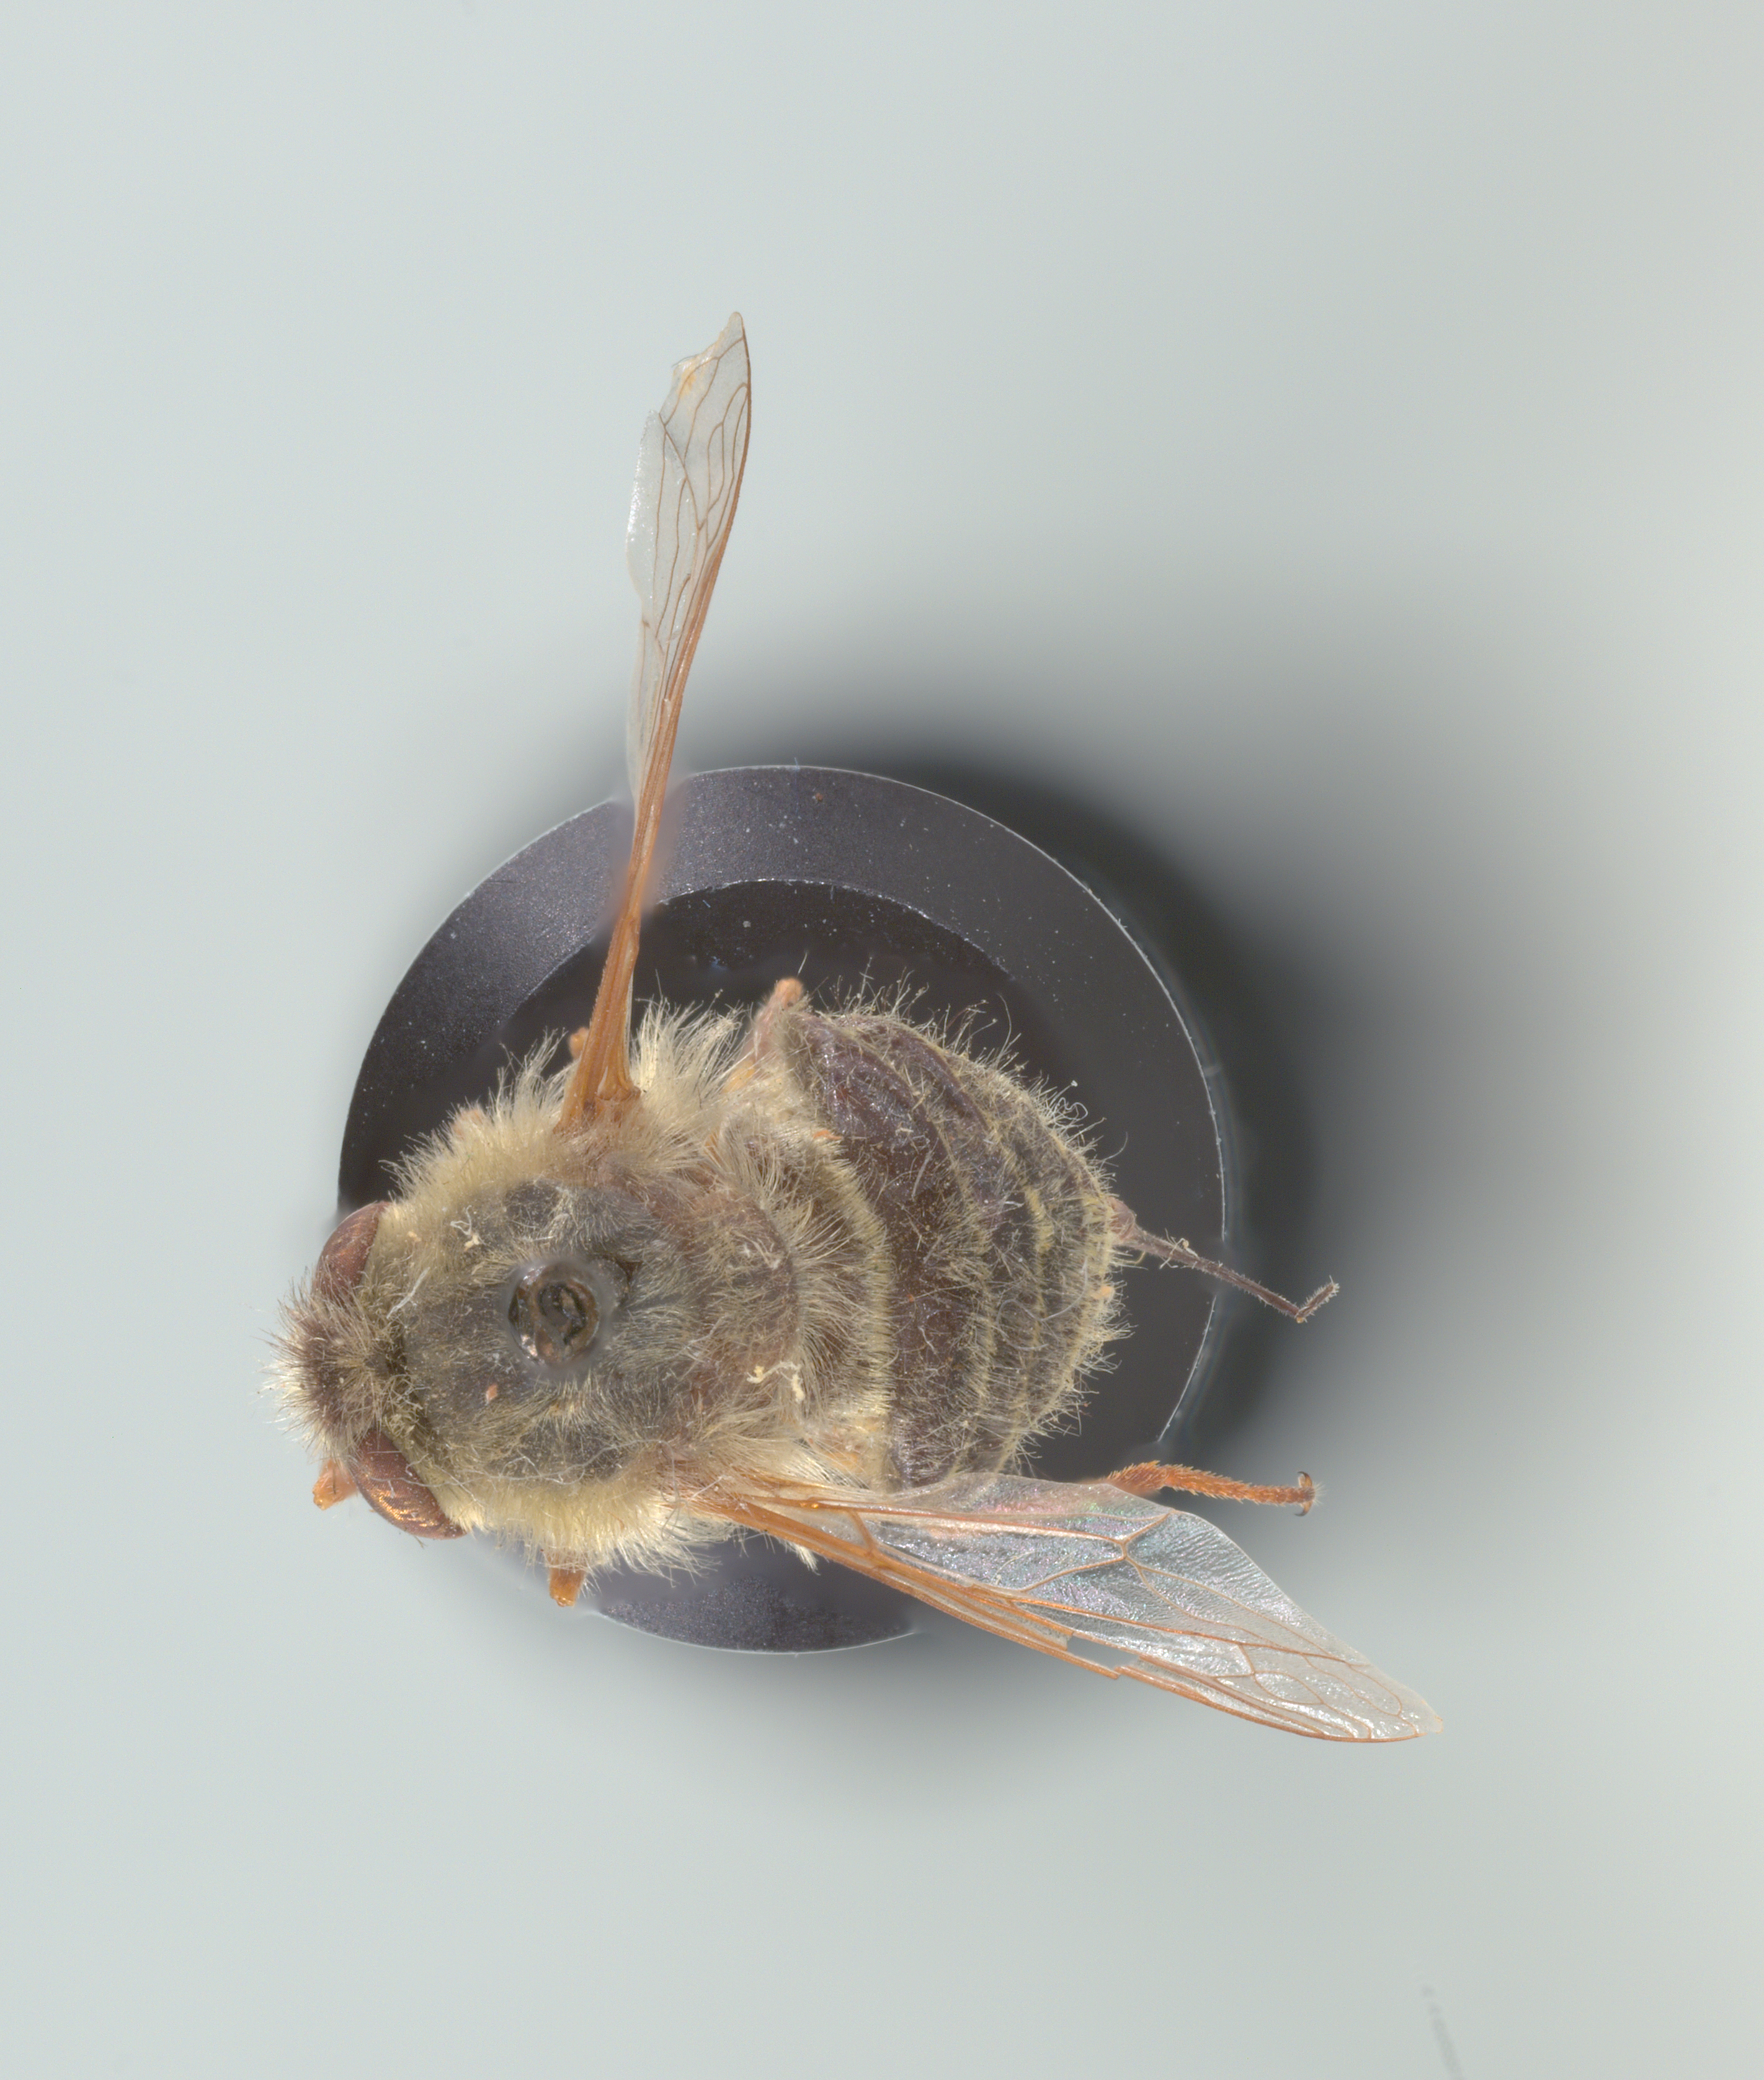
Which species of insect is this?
Trichopsidea clausa
